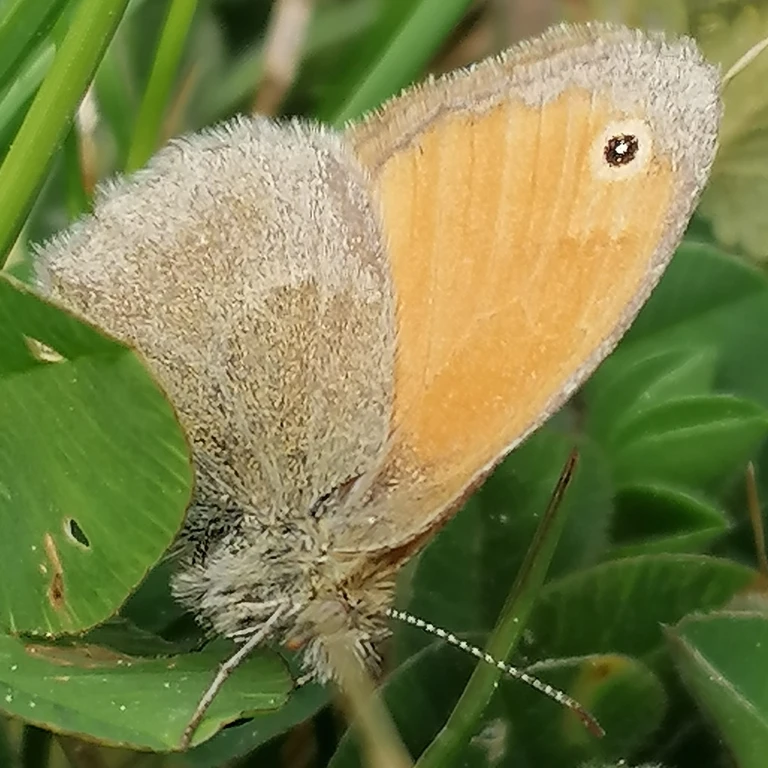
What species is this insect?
Coenonympha pamphilus
